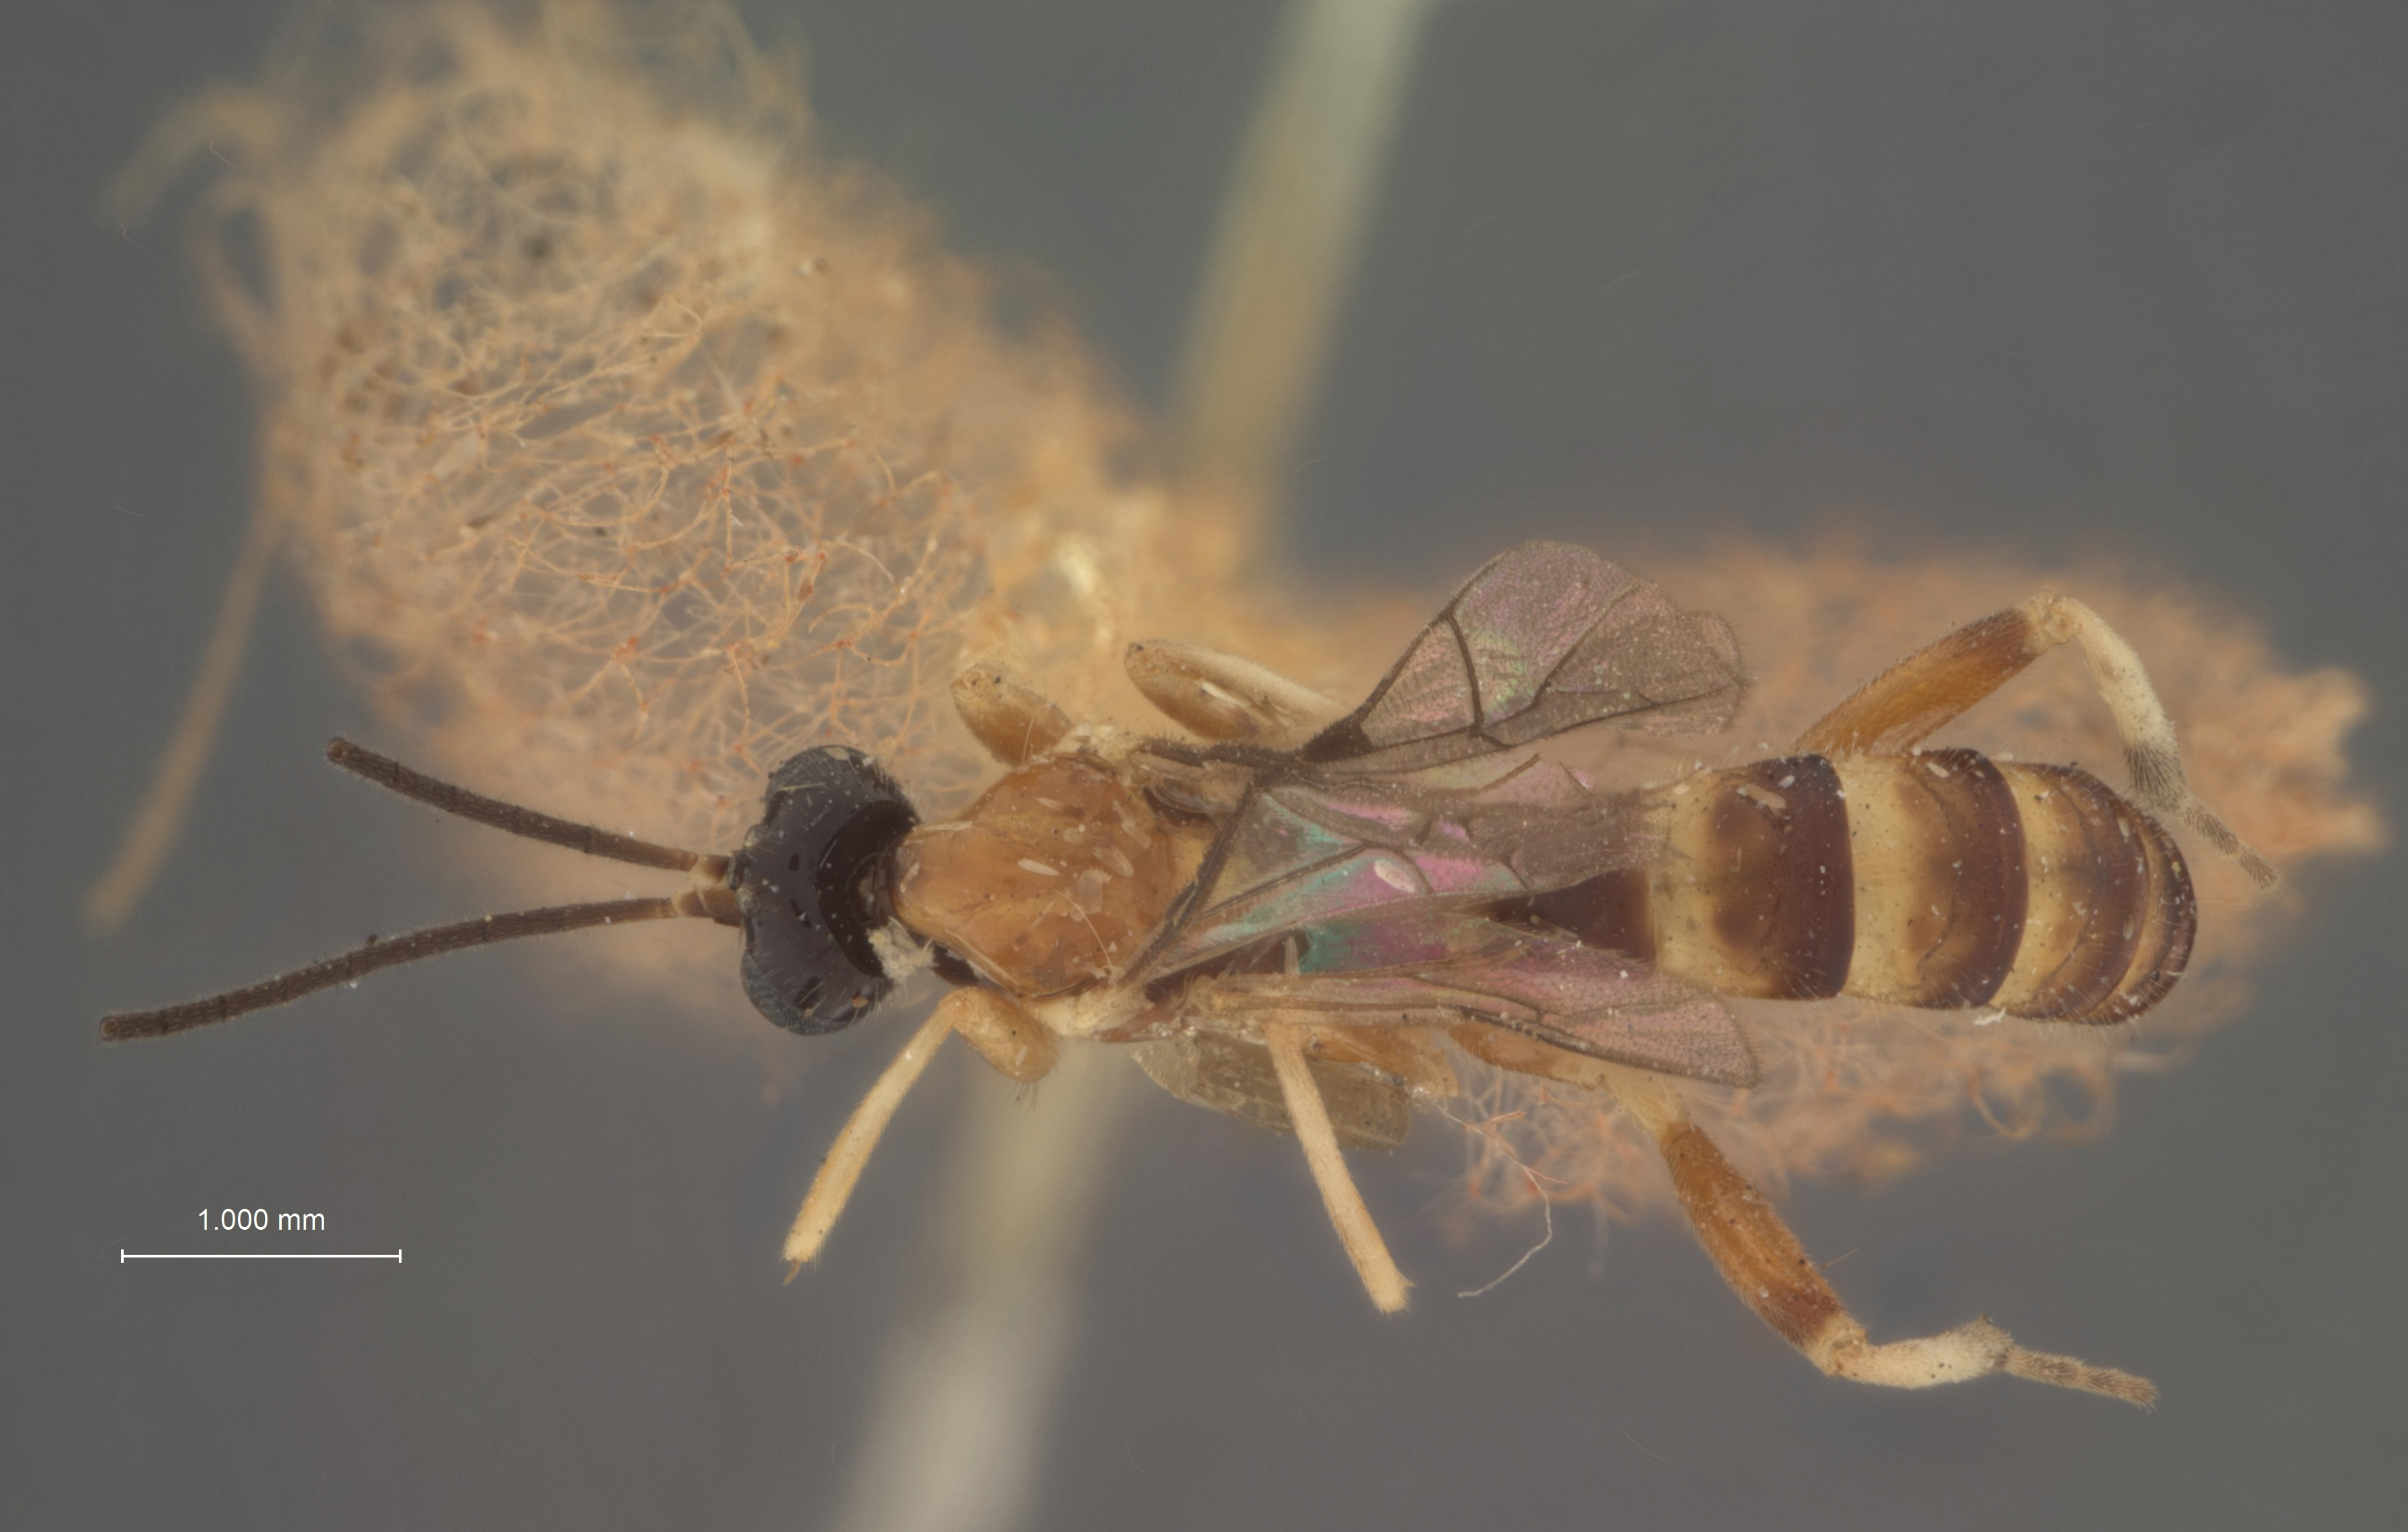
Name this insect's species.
Polysphincta californiensis
